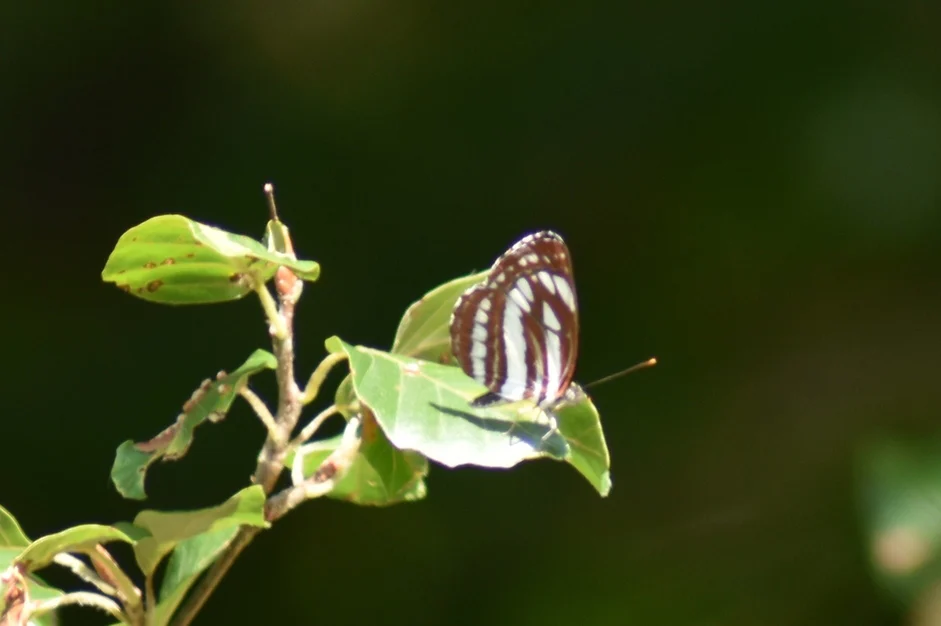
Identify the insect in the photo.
Neptis sappho
